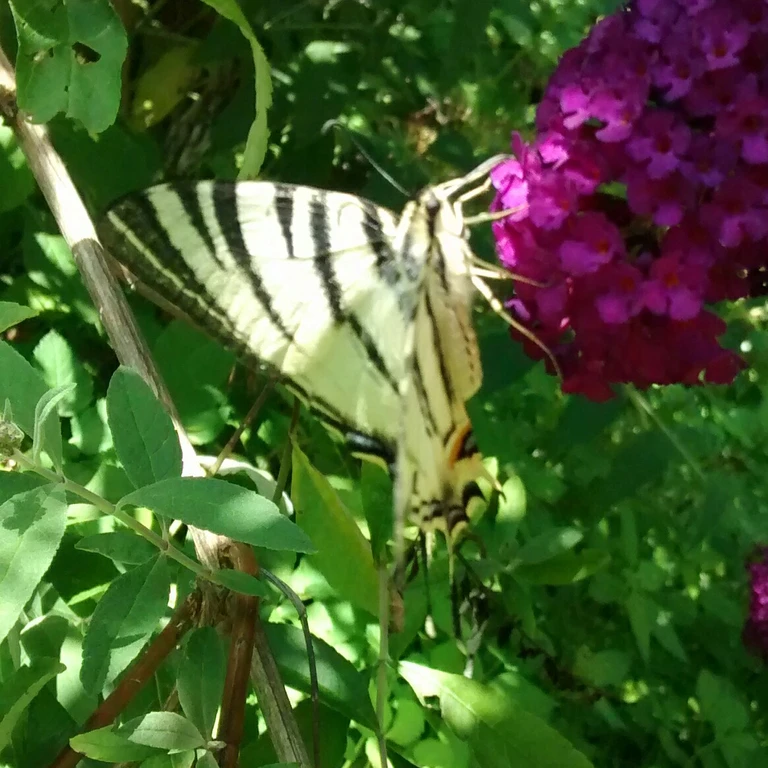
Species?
Iphiclides podalirius
